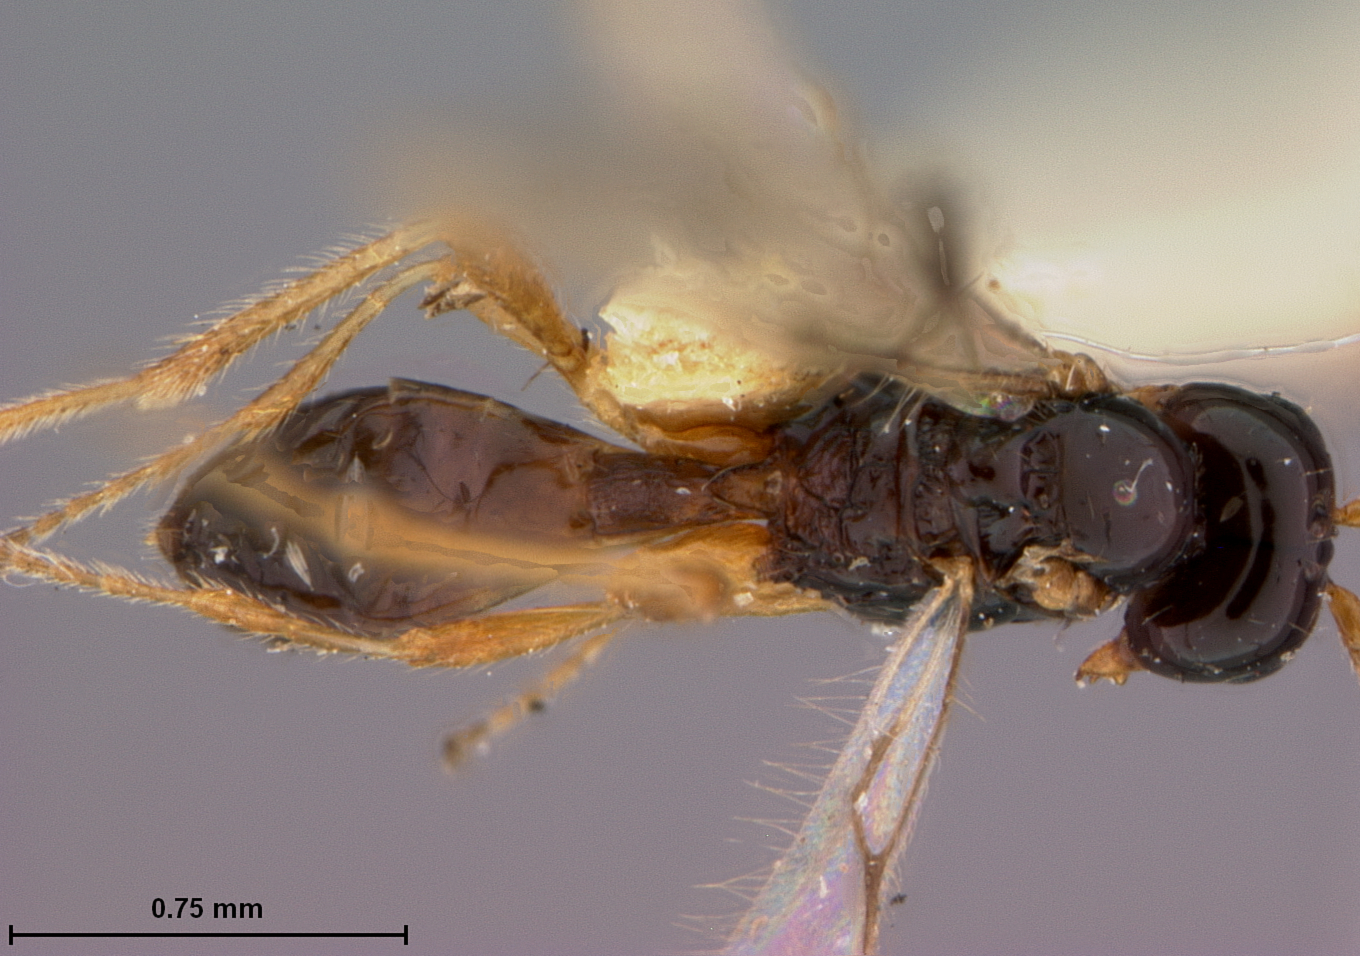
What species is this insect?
Aspilota convexula
